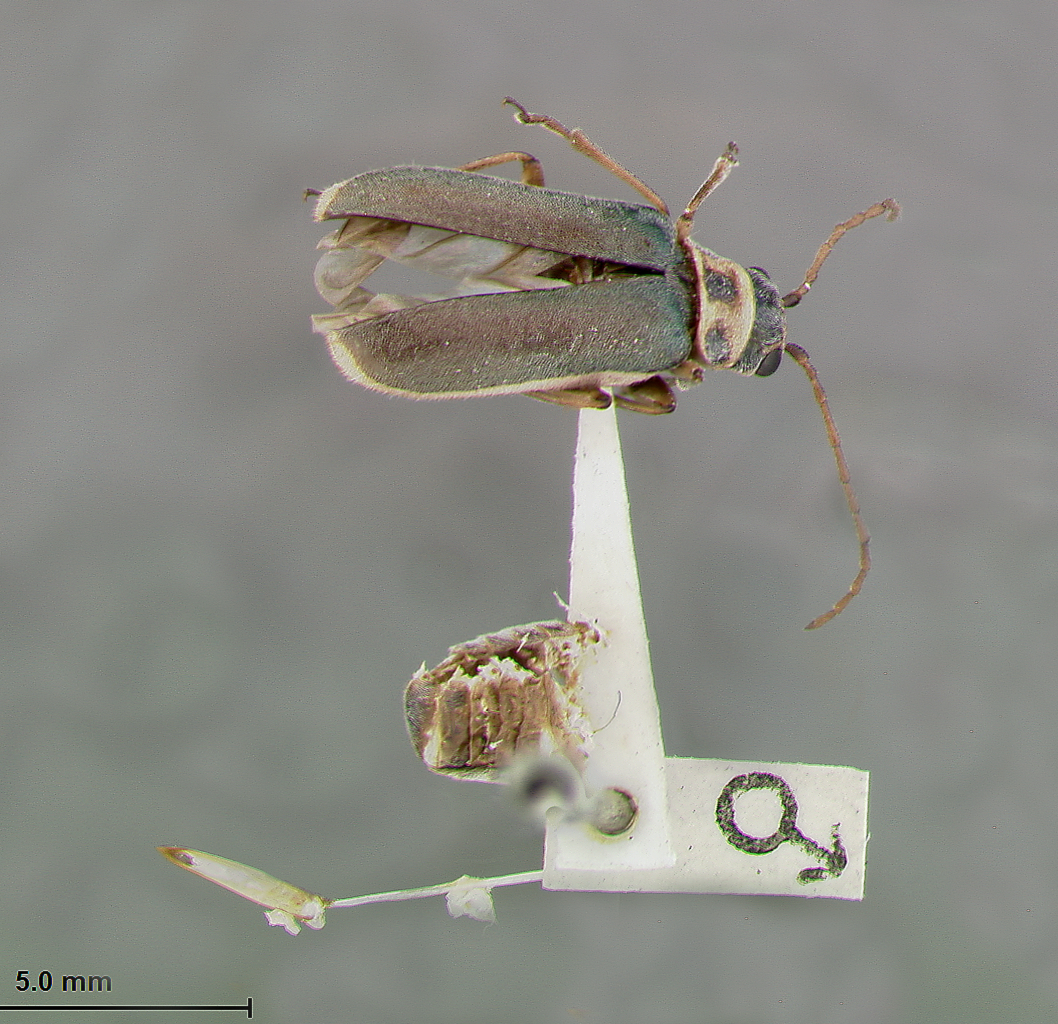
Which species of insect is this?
Trirhabda pubicollis
